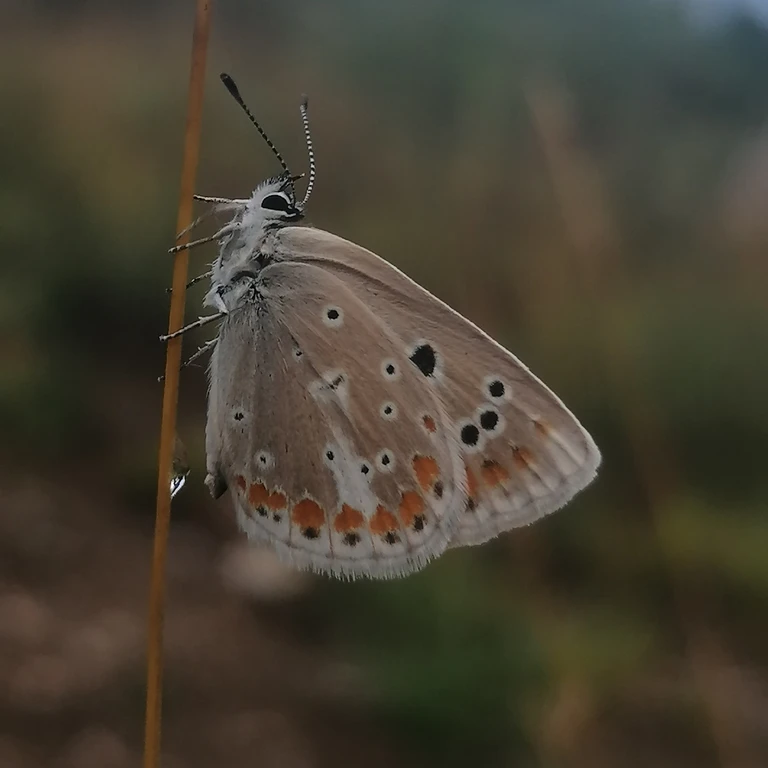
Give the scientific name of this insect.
Polyommatus dorylas
